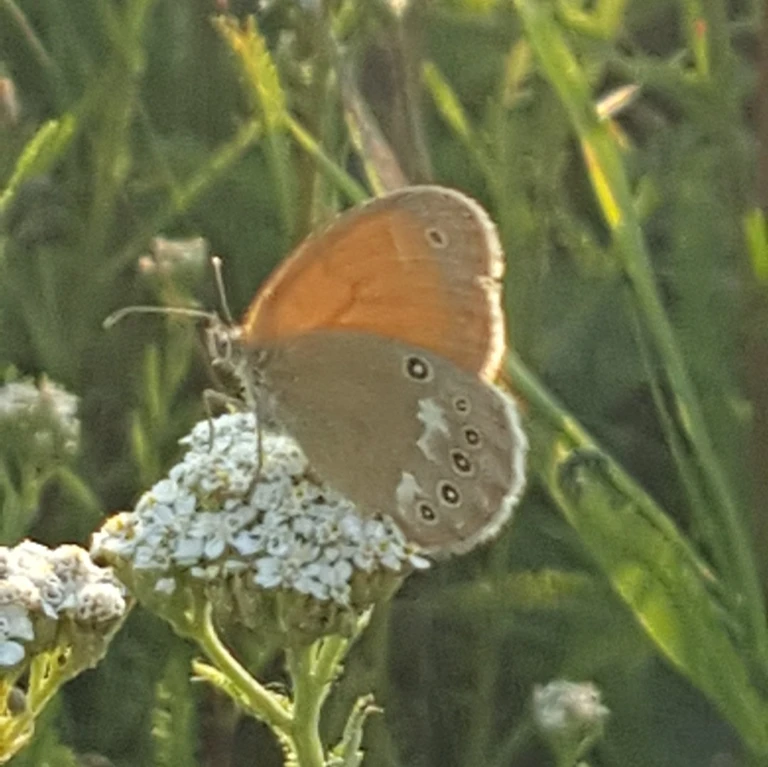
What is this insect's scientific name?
Coenonympha glycerion (also Coenonympha iphis)
